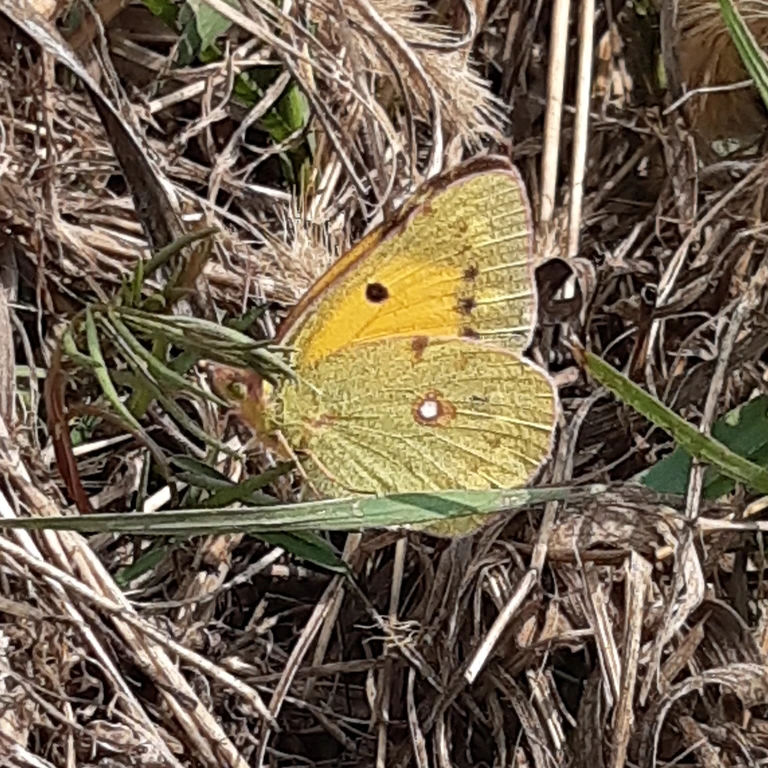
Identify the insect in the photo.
Colias croceus
